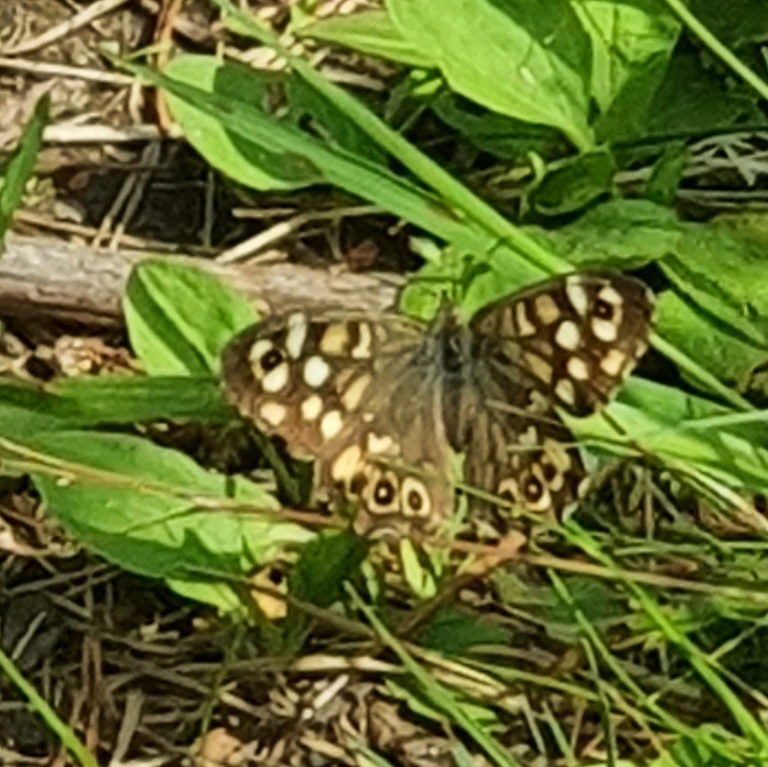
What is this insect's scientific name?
Pararge aegeria
